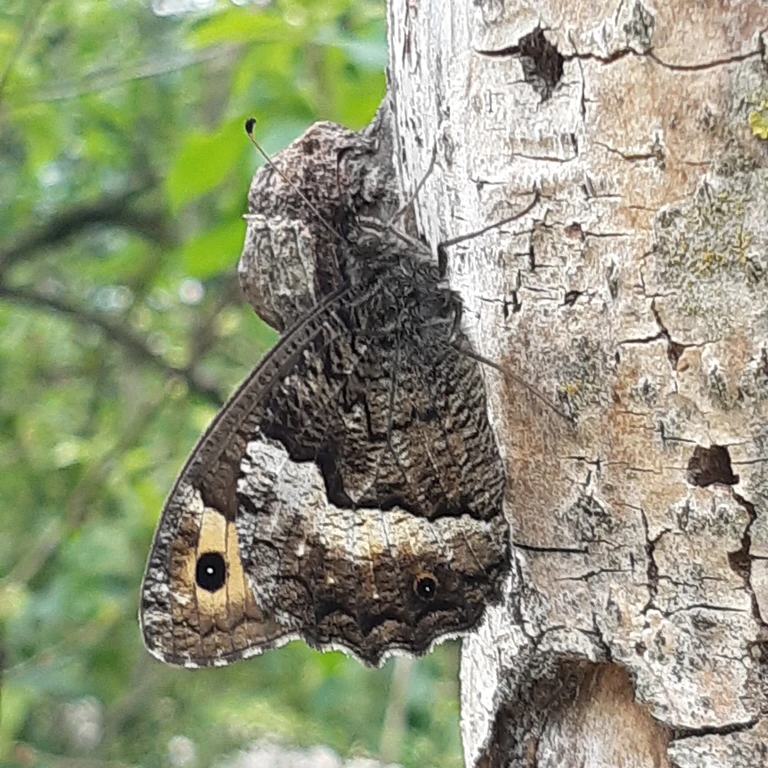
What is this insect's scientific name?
Hipparchia fagi
